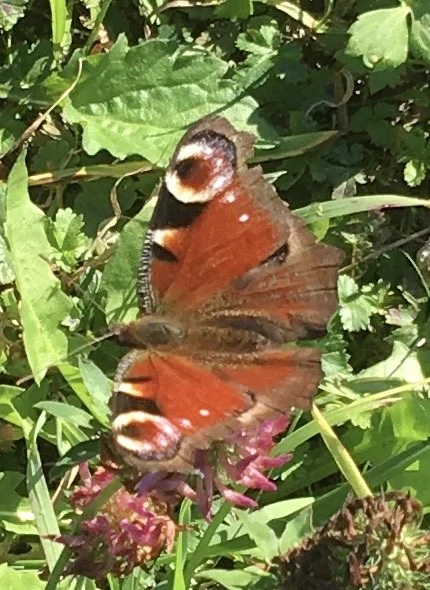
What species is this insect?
Aglais io
